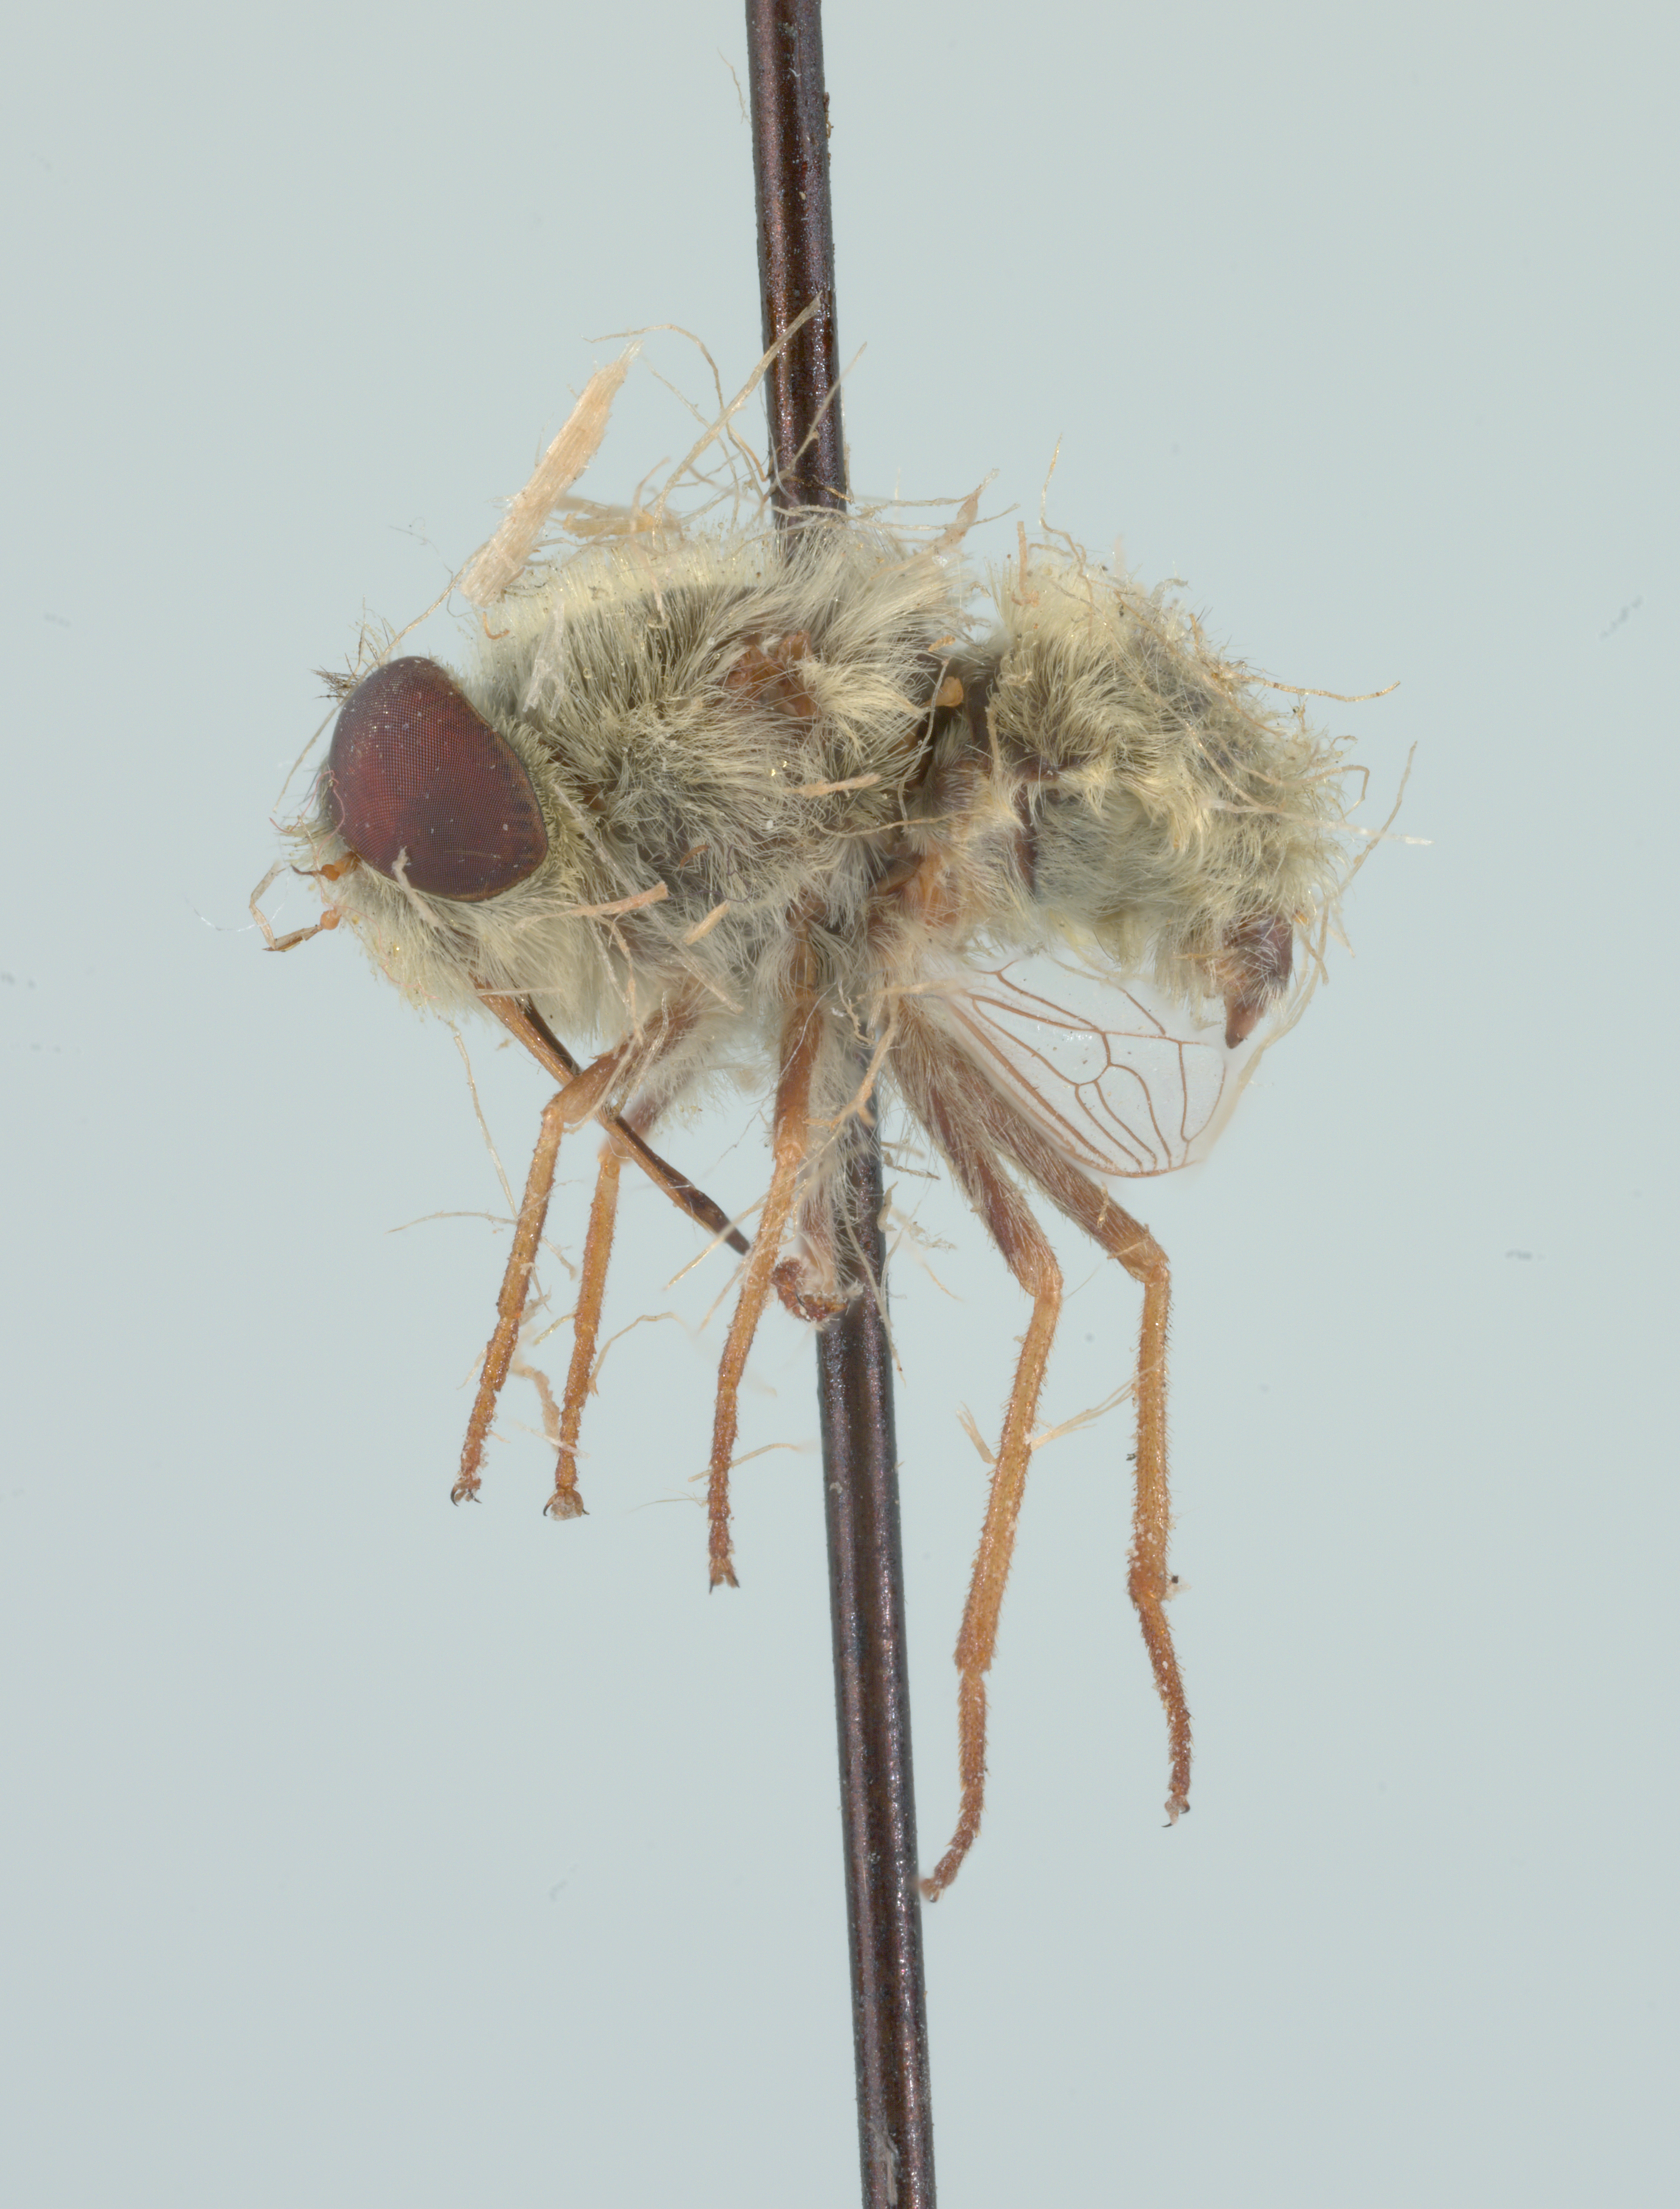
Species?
Neorhynchocephalus sackenii
